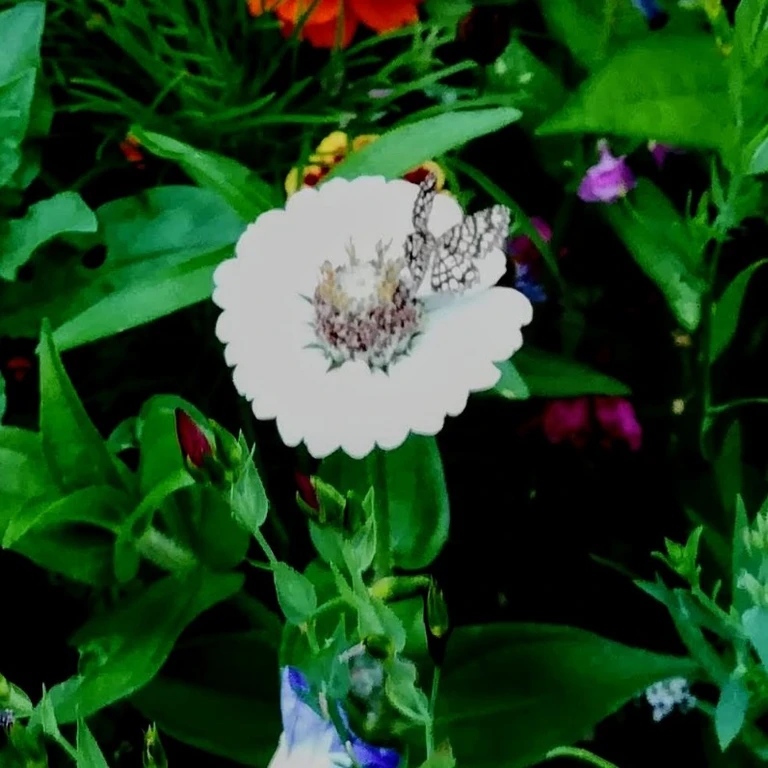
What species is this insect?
Chiasmia clathrata
